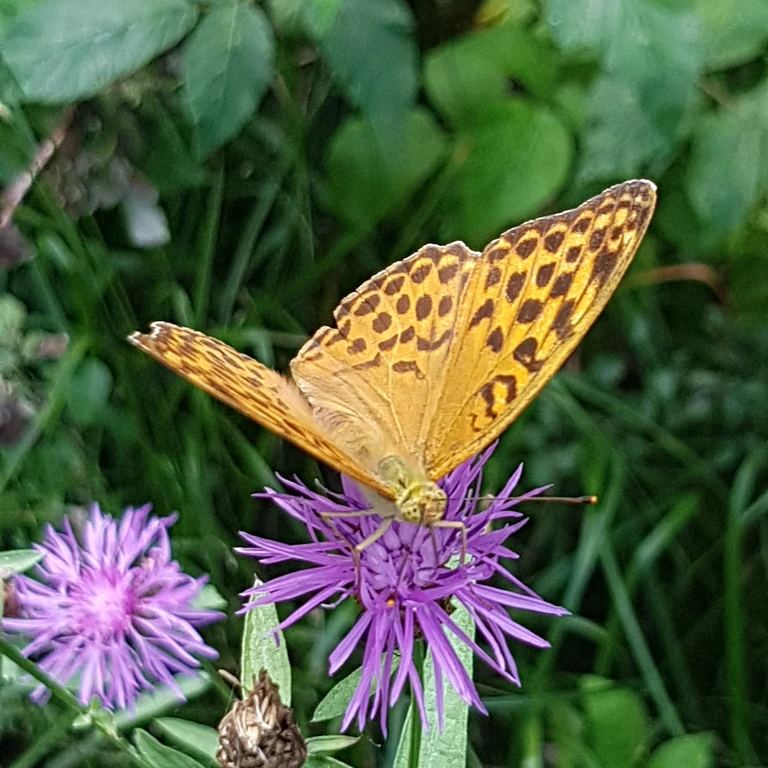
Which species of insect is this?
Argynnis paphia
